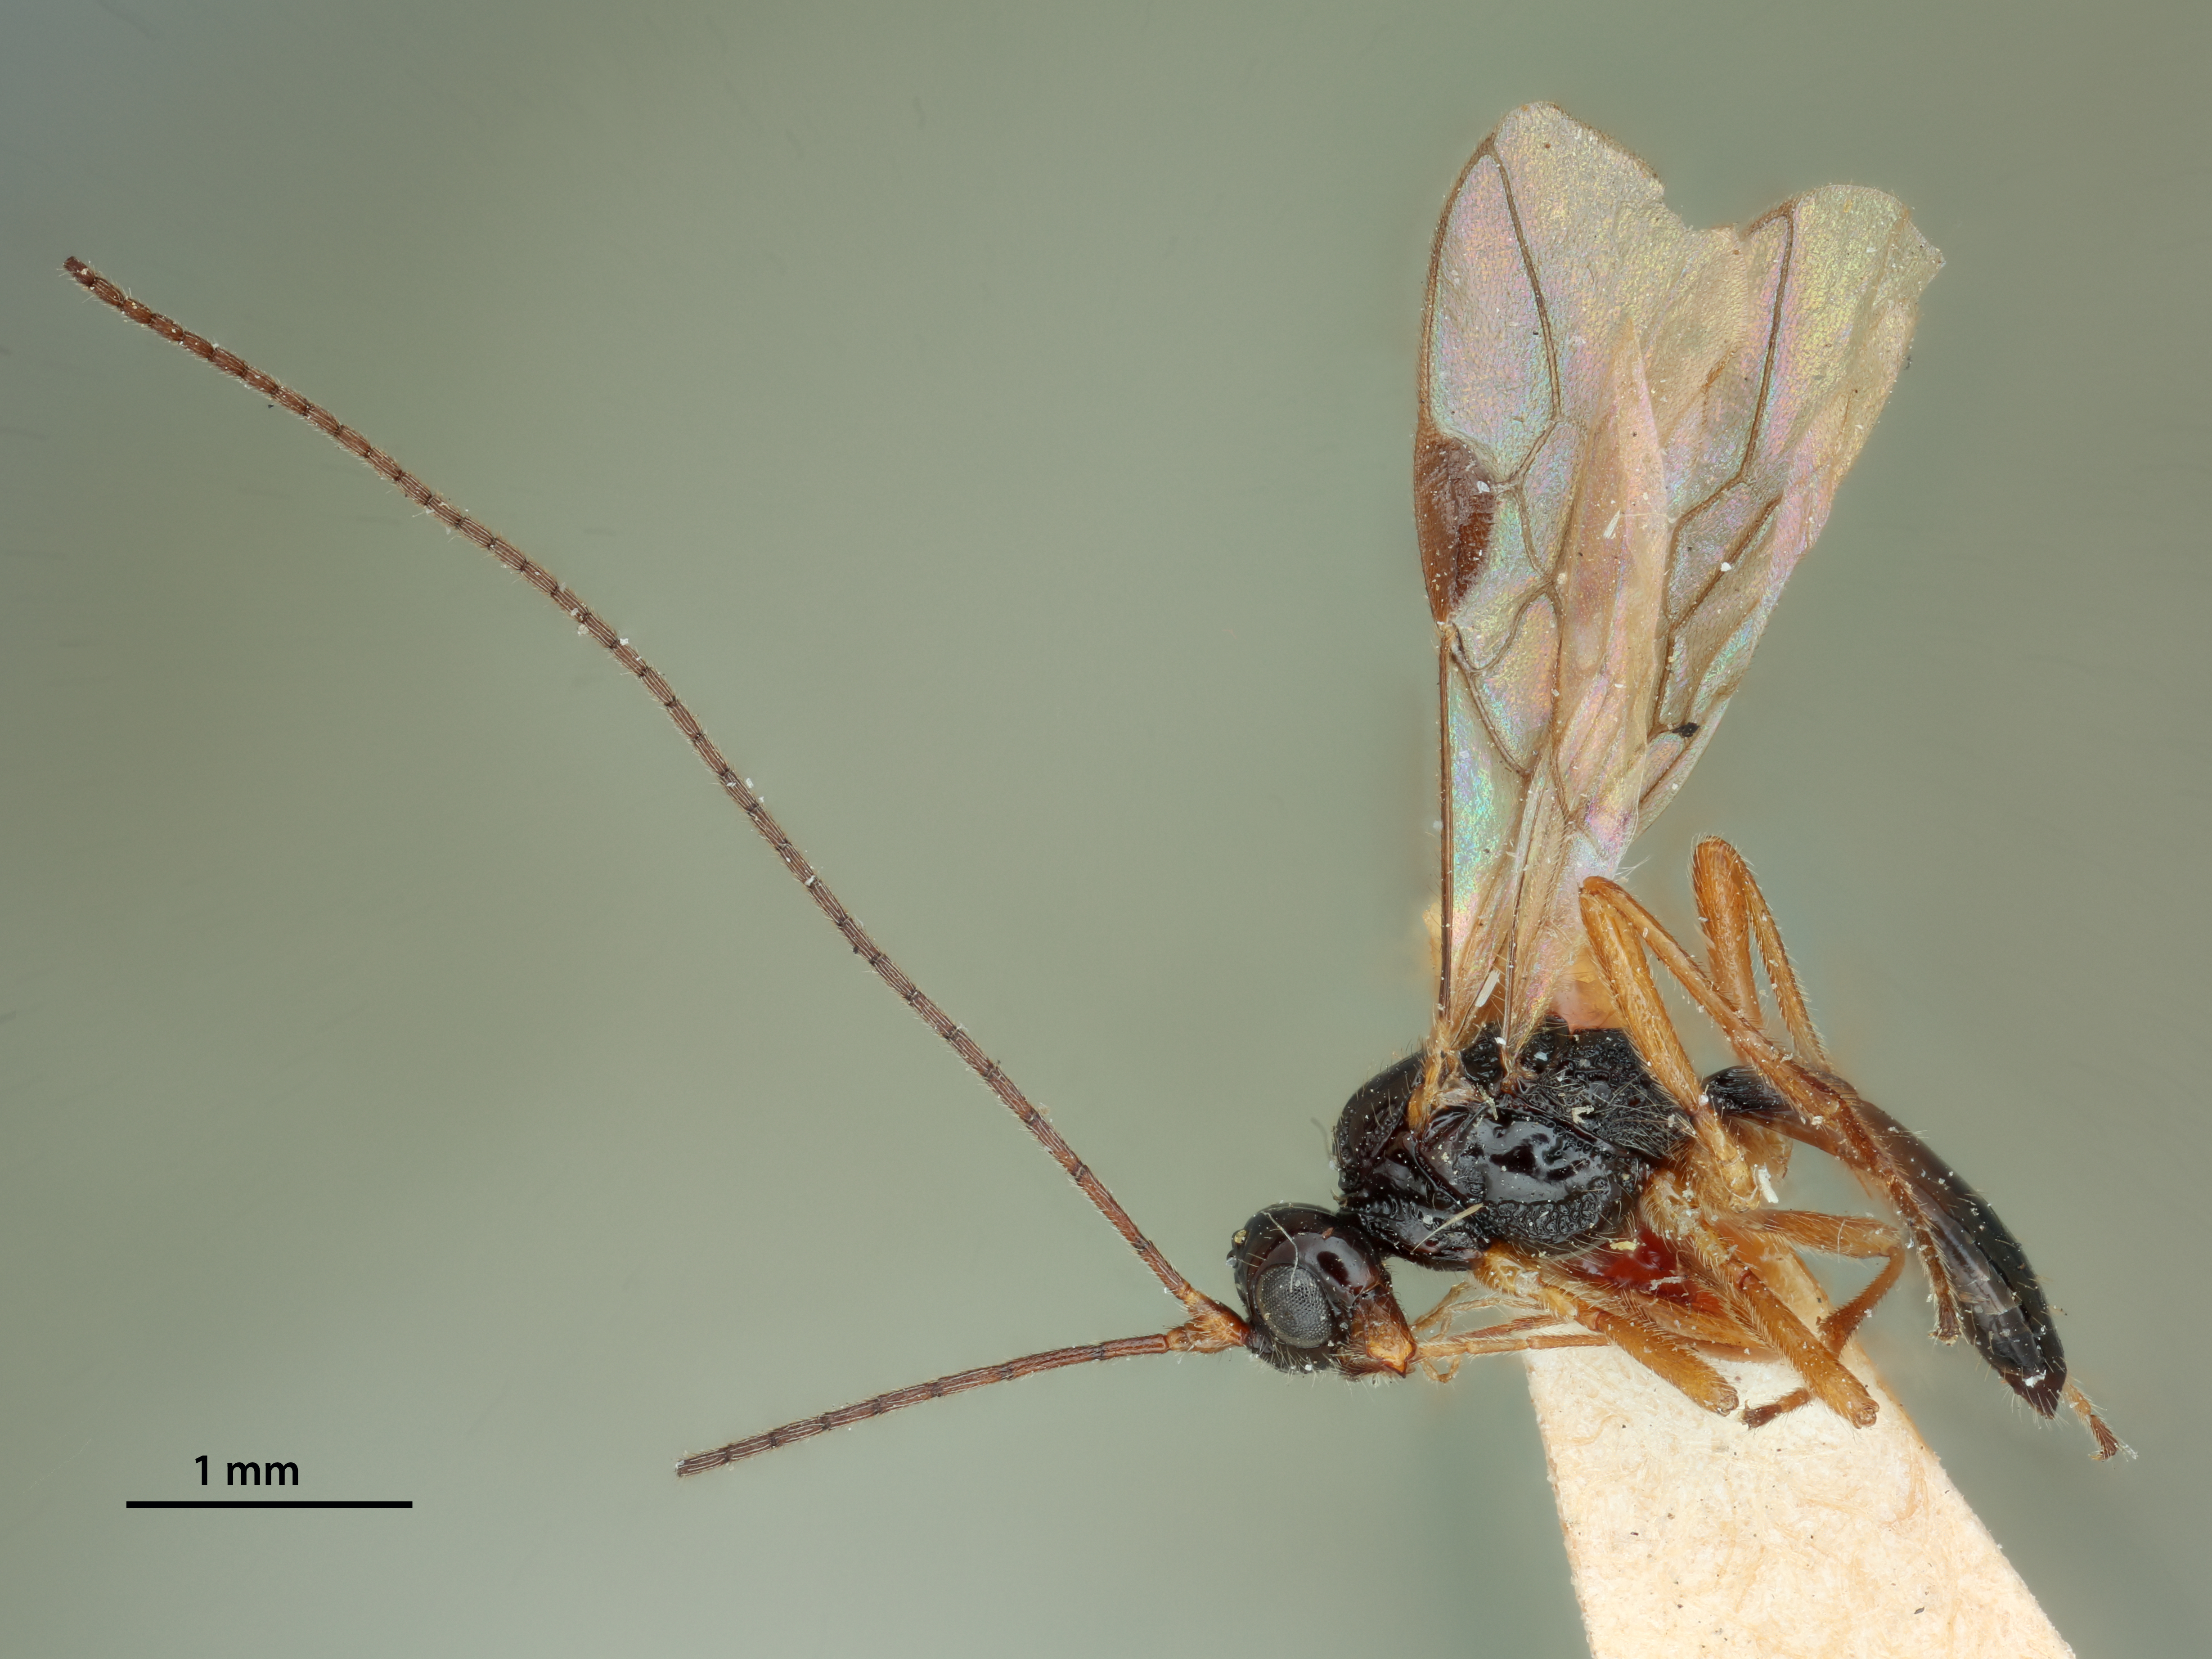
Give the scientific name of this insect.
Idiasta macrocera
